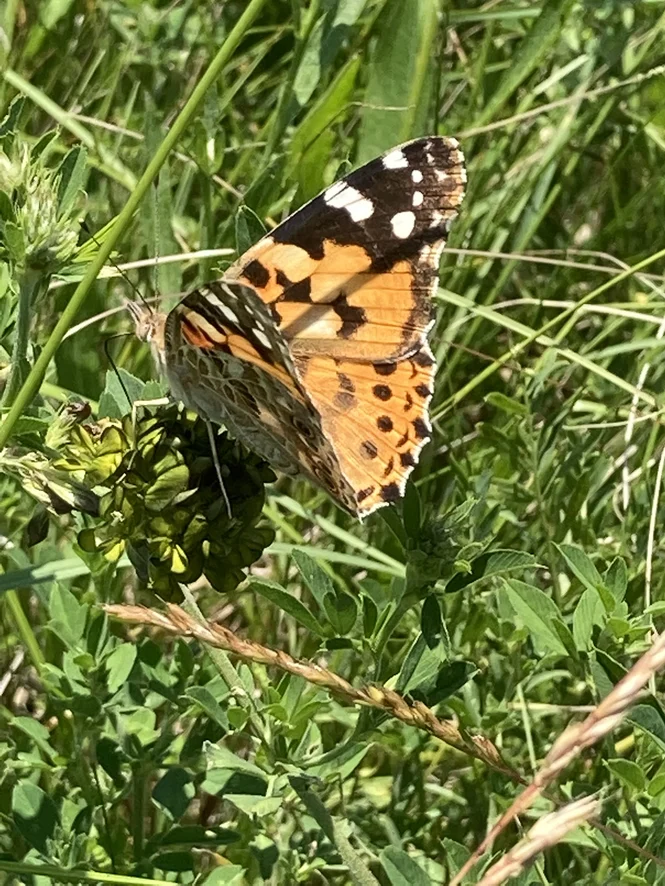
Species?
Vanessa cardui
